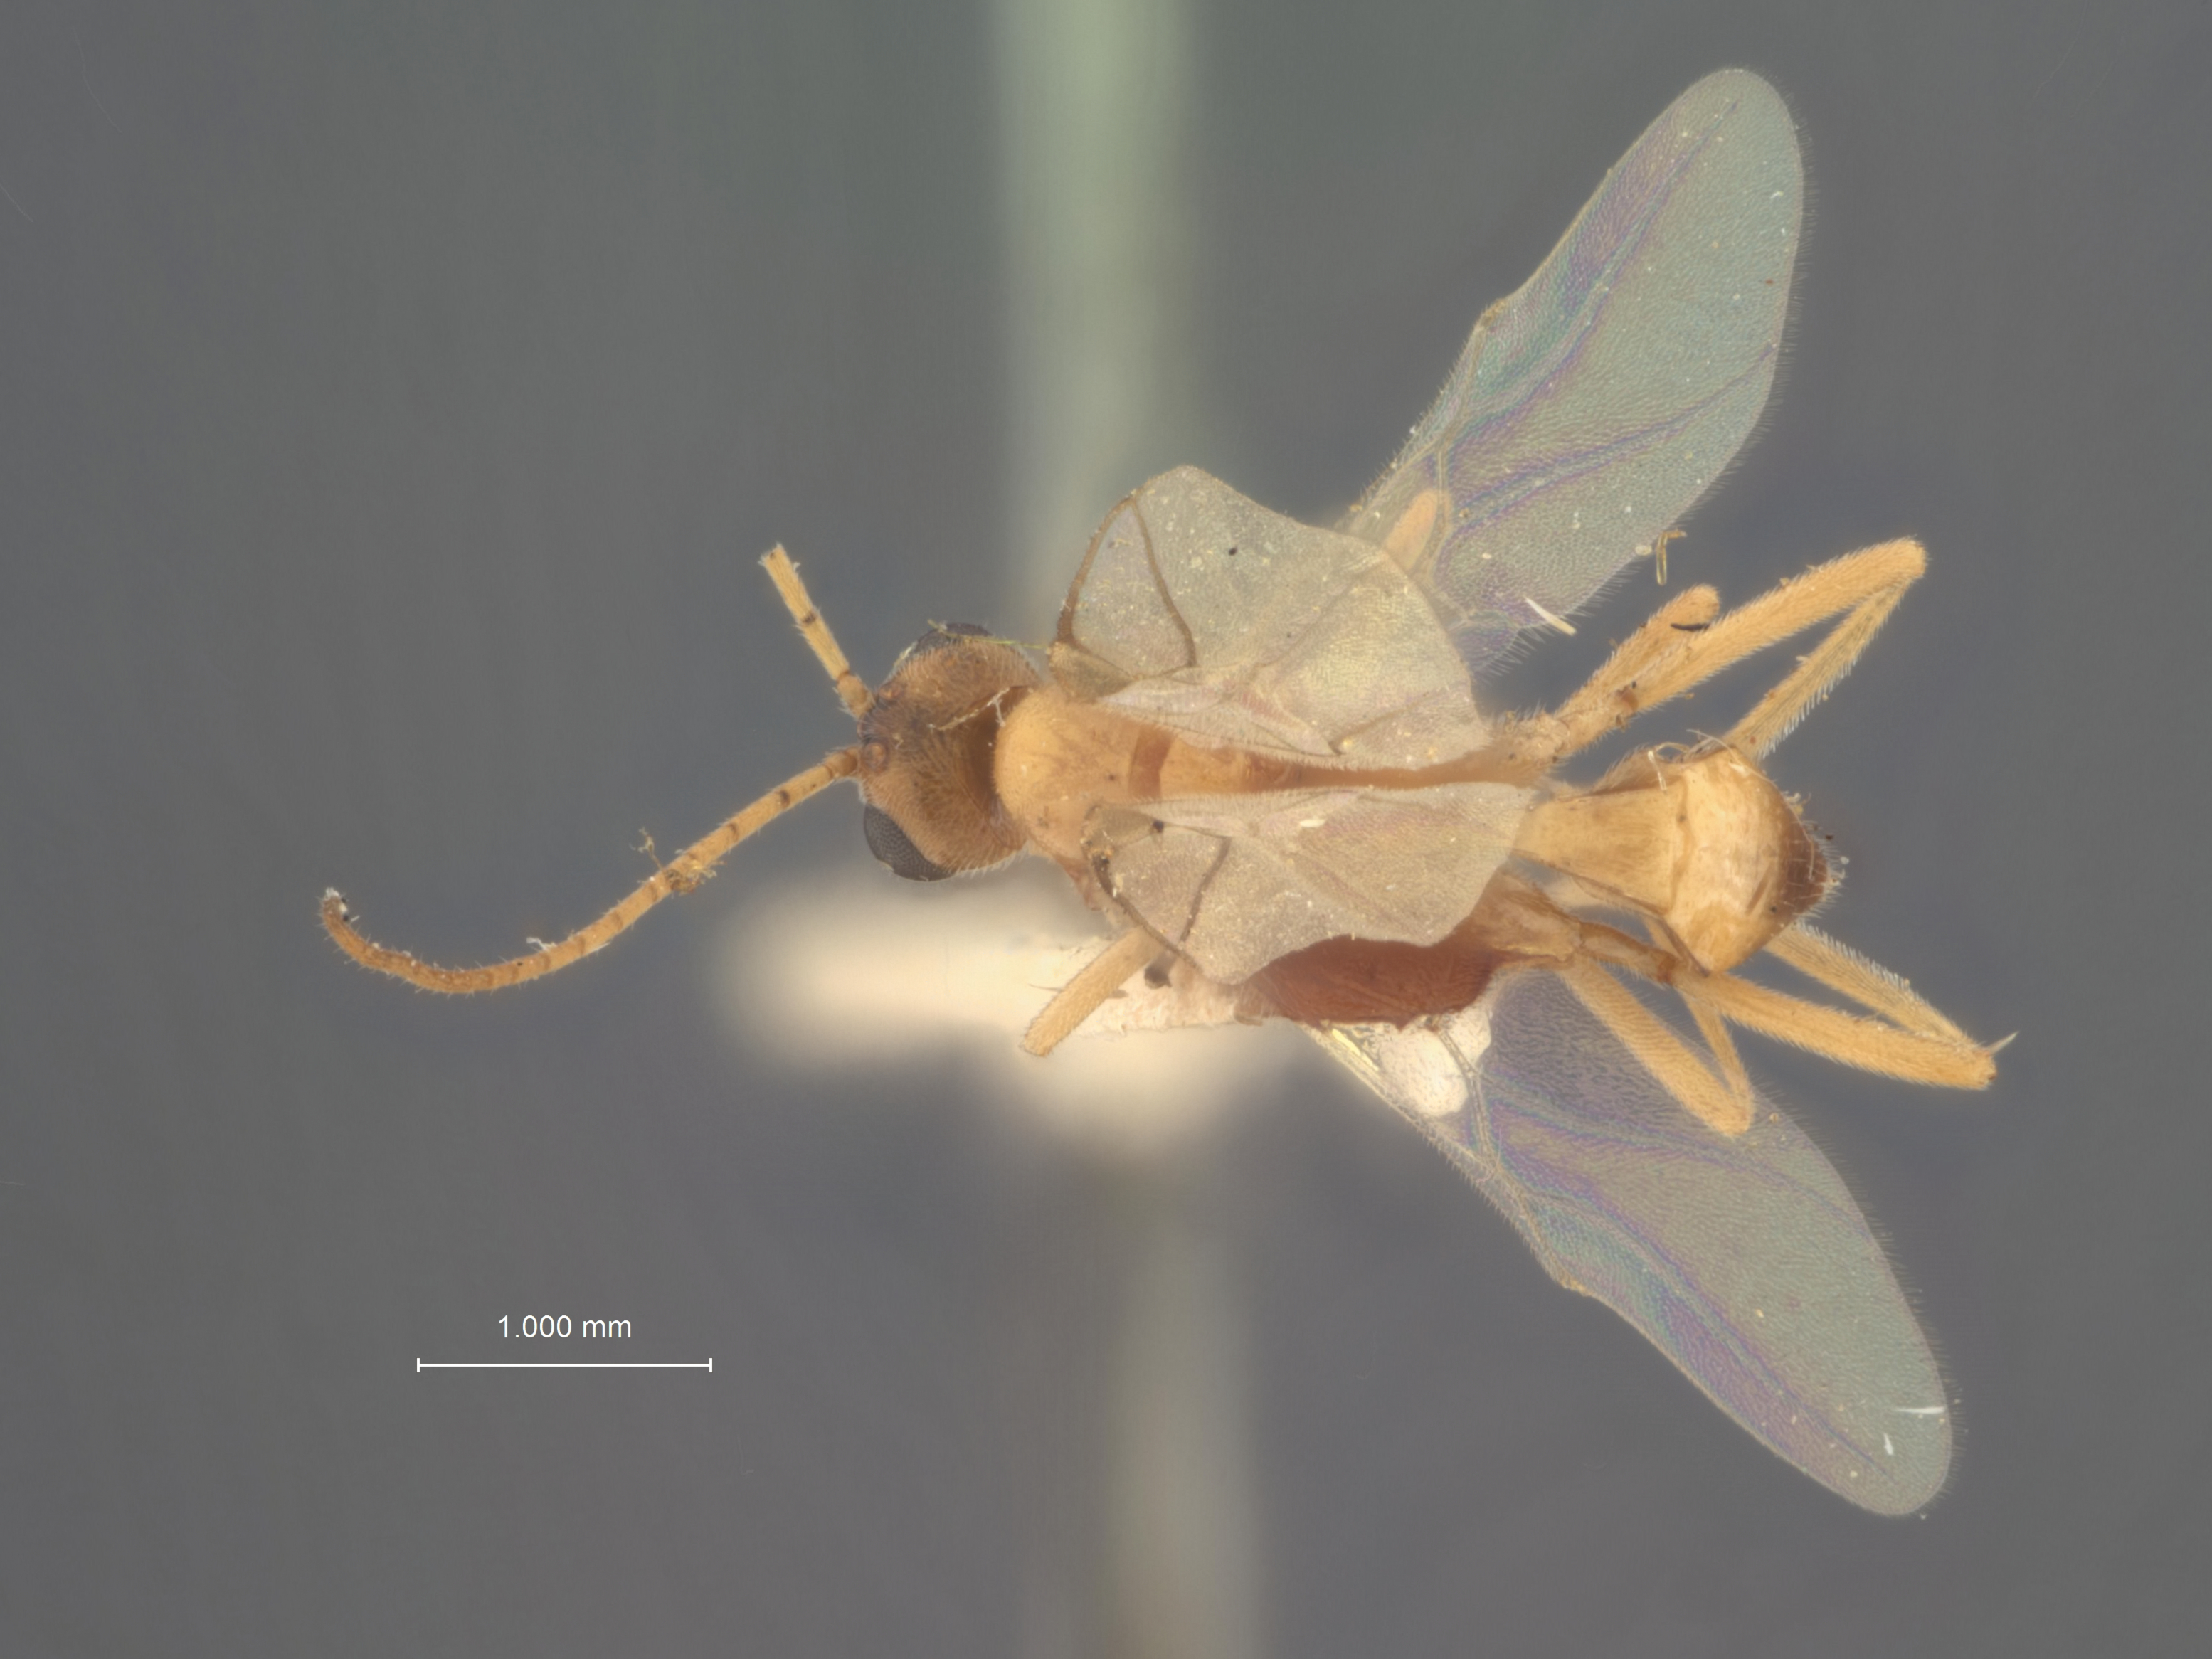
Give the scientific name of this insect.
Meteorus mamestrae
